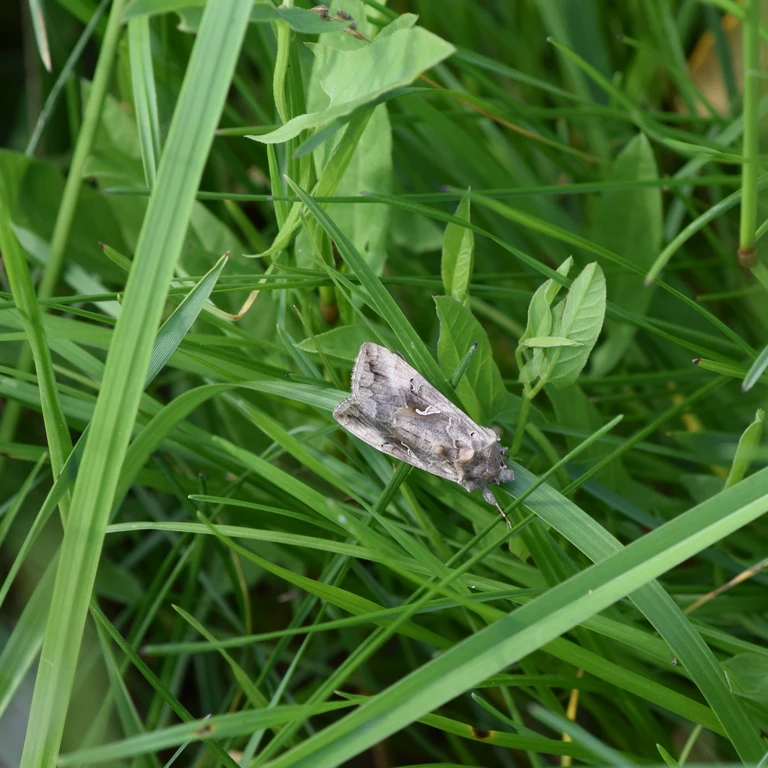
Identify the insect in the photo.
Autographa gamma
